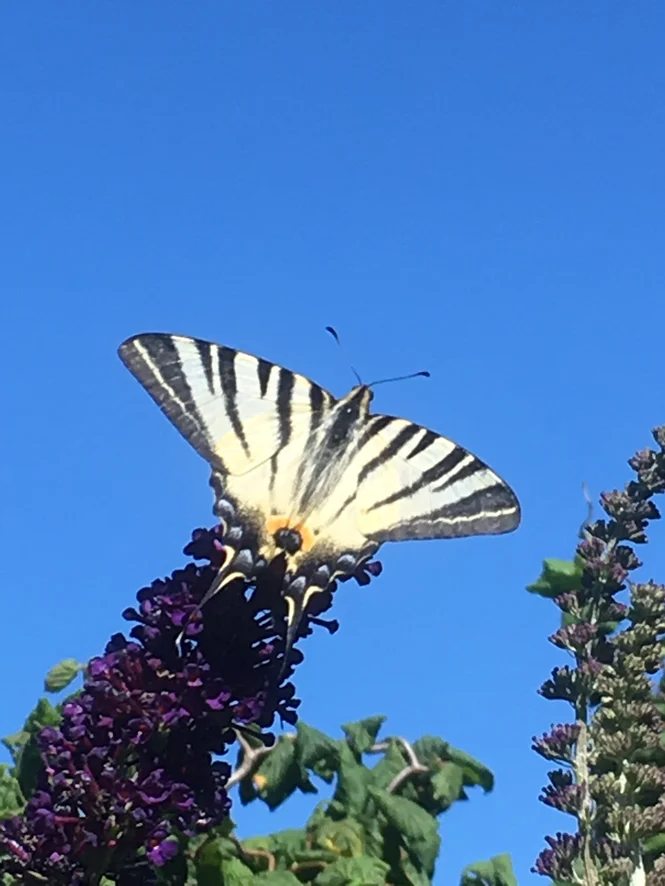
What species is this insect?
Iphiclides podalirius
